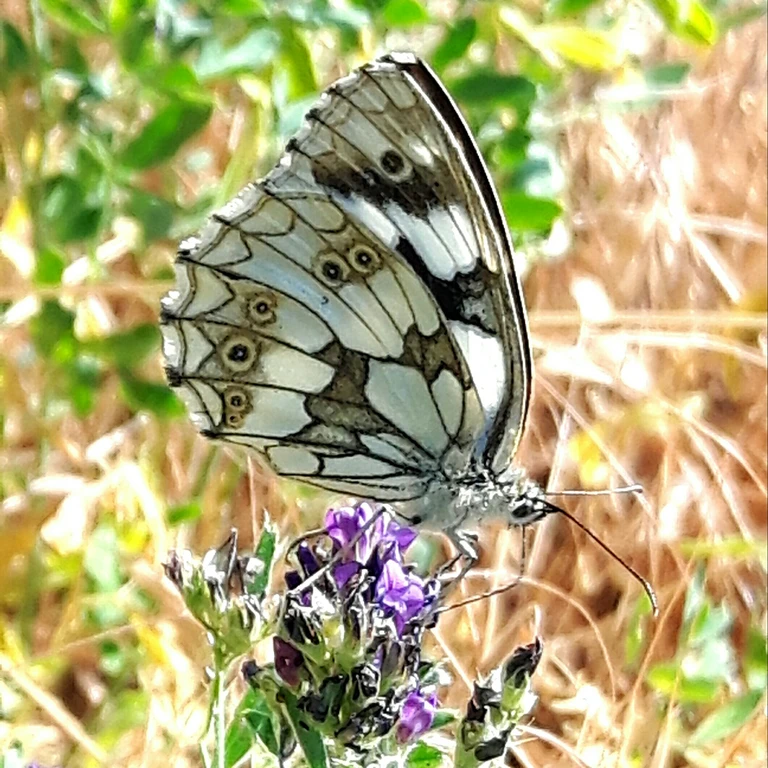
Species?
Melanargia galathea
